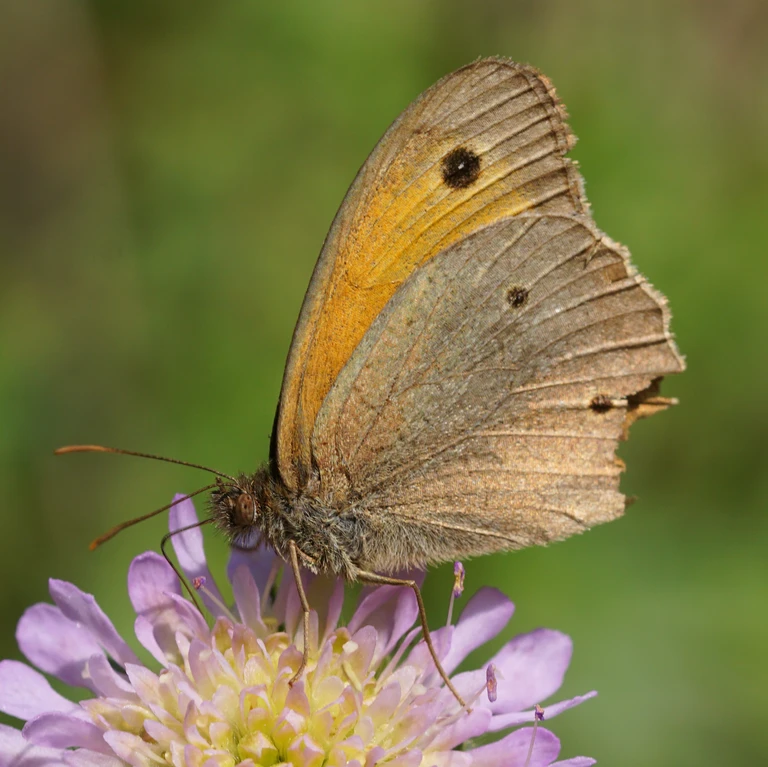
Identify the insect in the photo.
Maniola jurtina
